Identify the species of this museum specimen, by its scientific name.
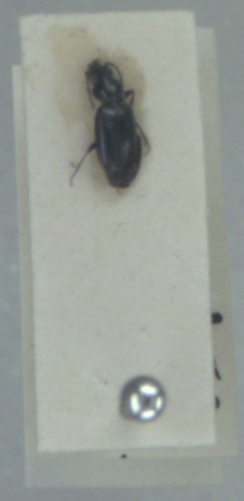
Bembidion minimum
